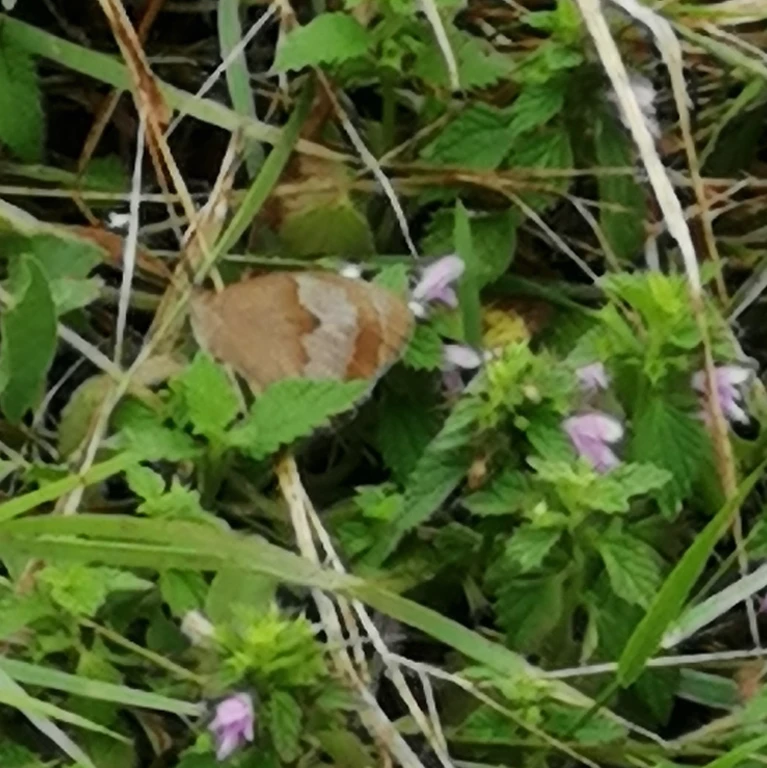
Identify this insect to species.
Maniola jurtina
